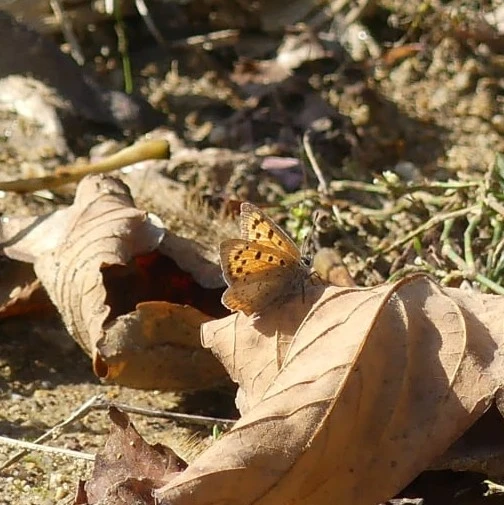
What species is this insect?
Lycaena phlaeas
